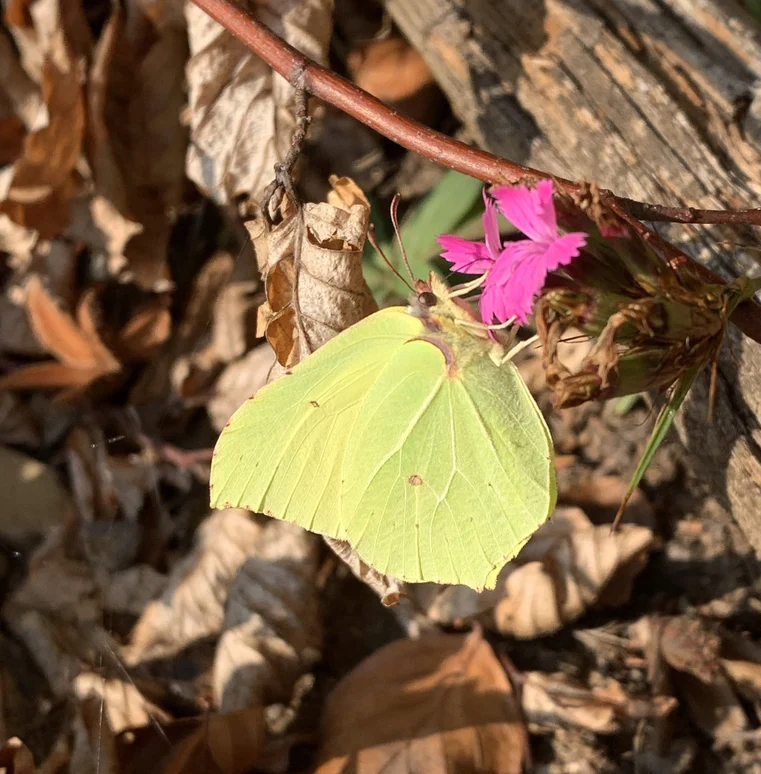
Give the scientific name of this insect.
Gonepteryx rhamni
